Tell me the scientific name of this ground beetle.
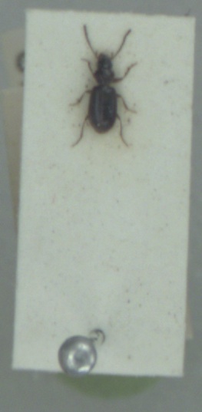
Acupalpus exiguus
